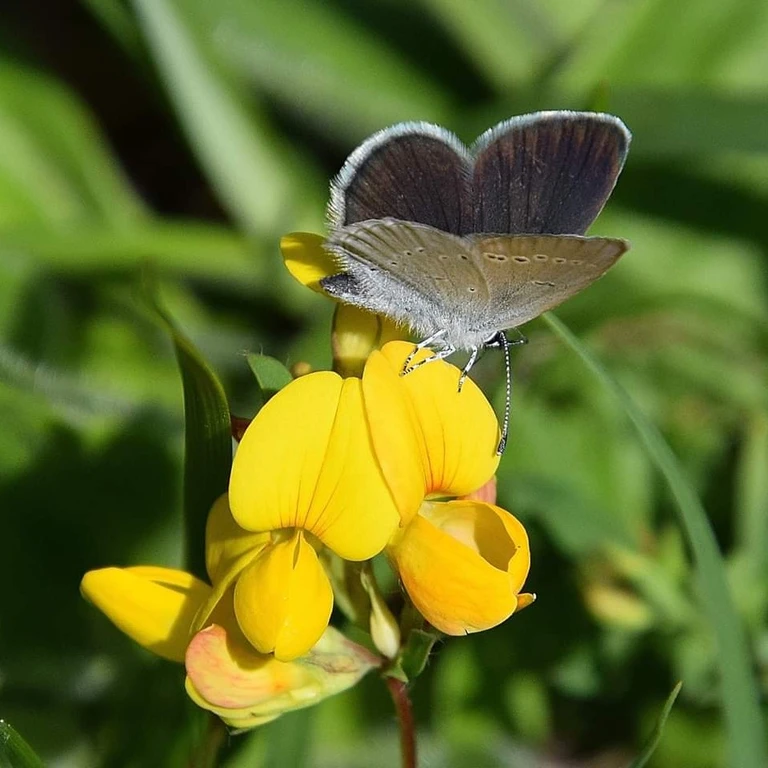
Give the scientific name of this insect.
Cyaniris semiargus
